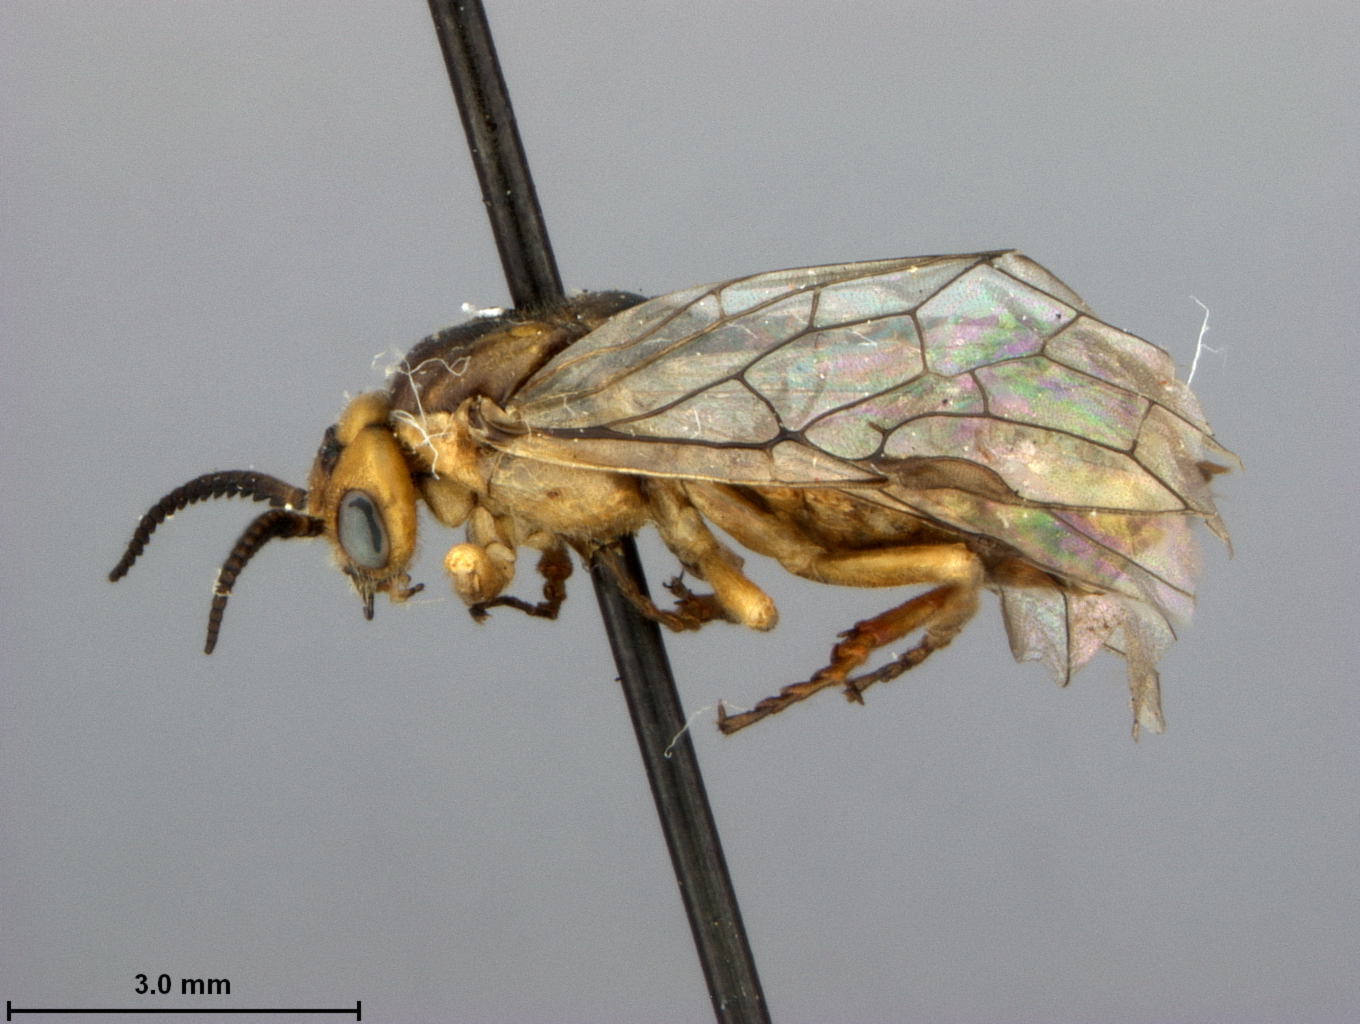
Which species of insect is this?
Neodiprion burkei
